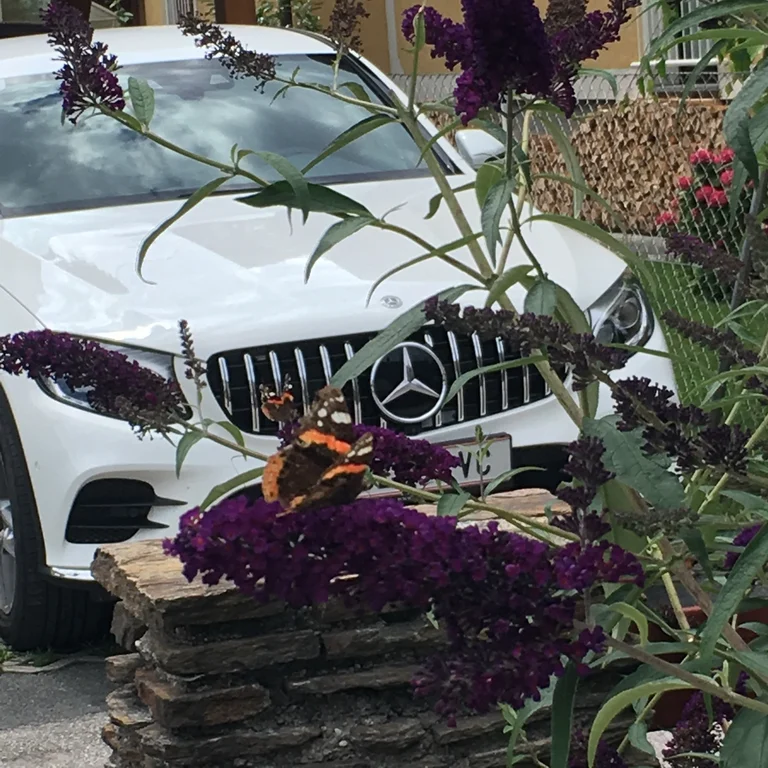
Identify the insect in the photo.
Vanessa atalanta
